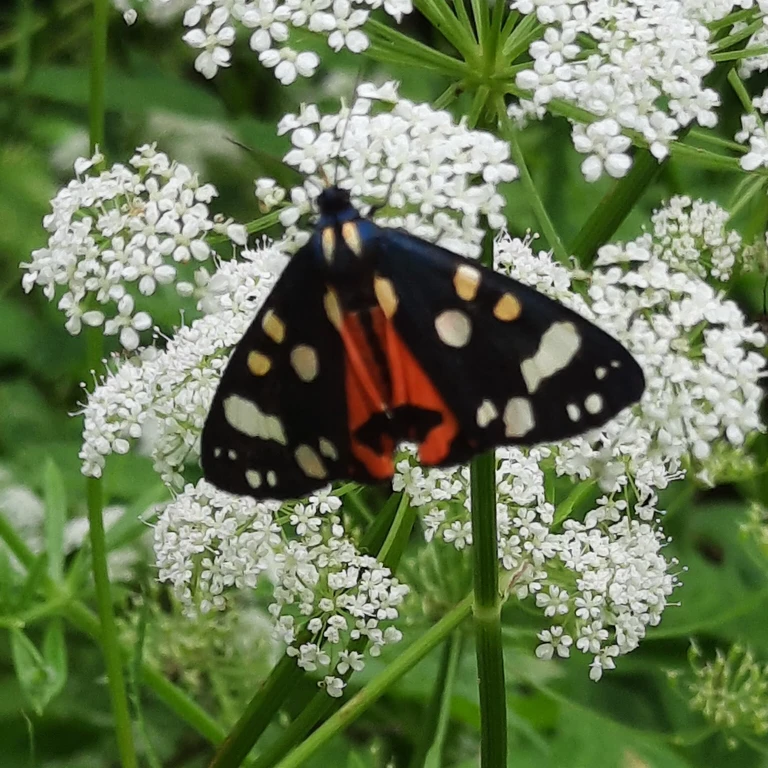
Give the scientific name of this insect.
Callimorpha dominula
